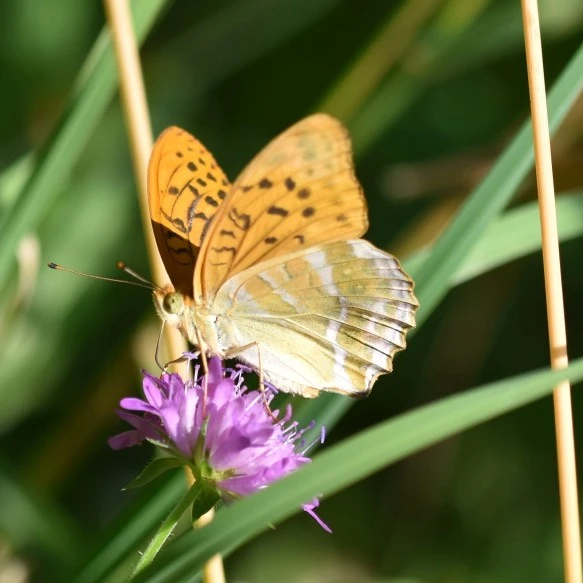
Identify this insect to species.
Argynnis paphia
